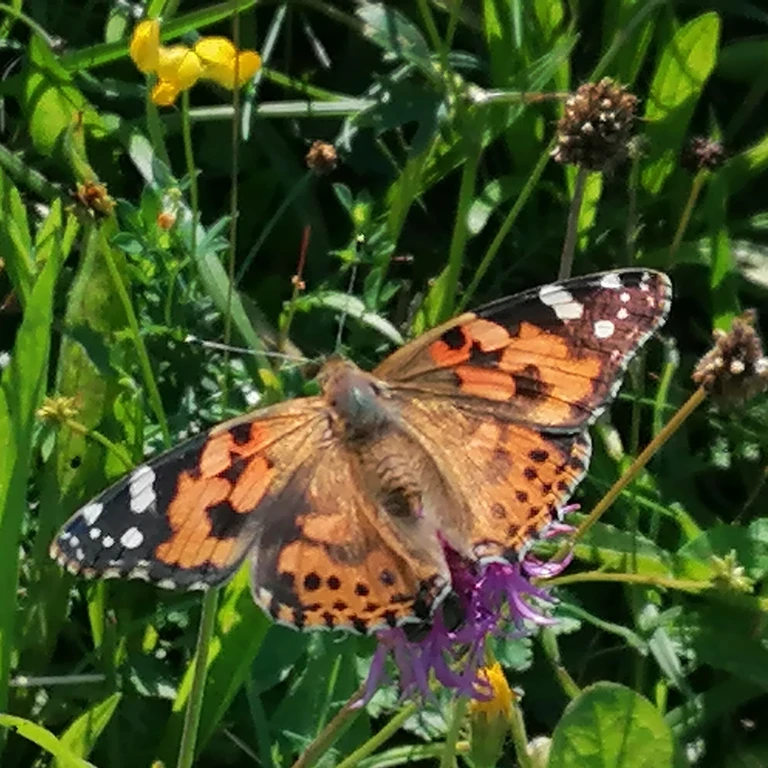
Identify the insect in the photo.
Vanessa cardui
